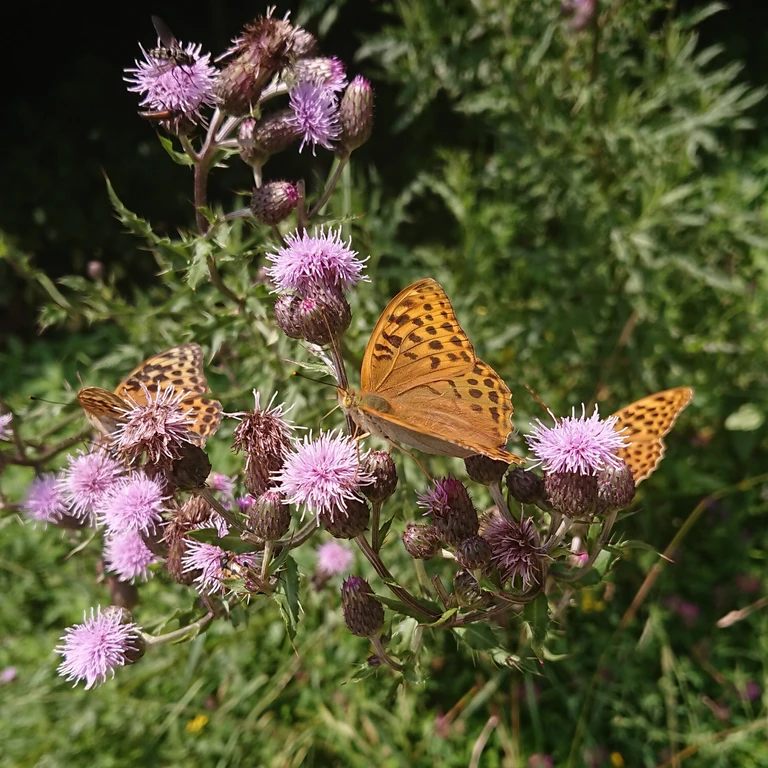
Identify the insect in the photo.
Argynnis paphia
